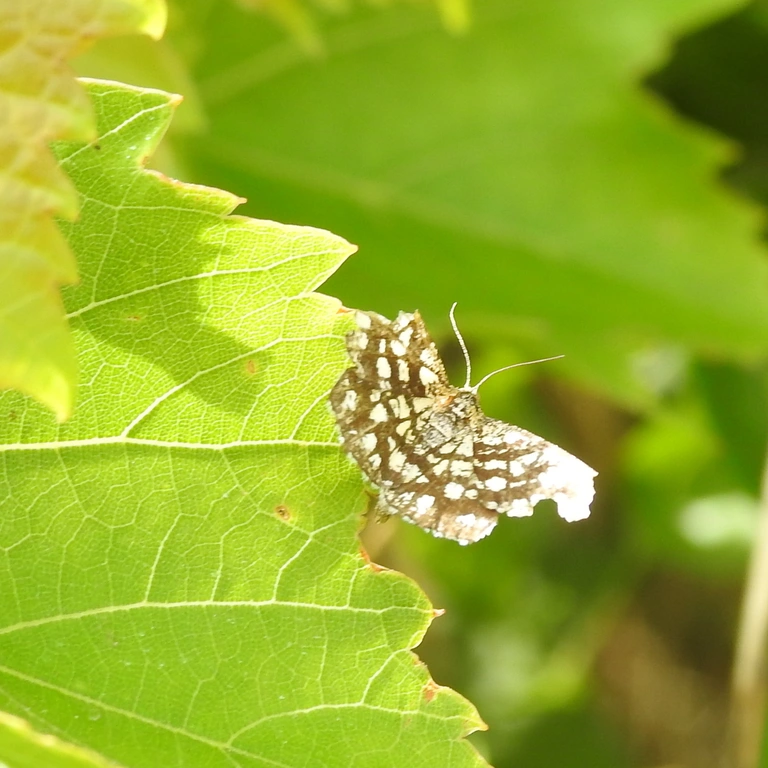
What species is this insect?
Chiasmia clathrata
